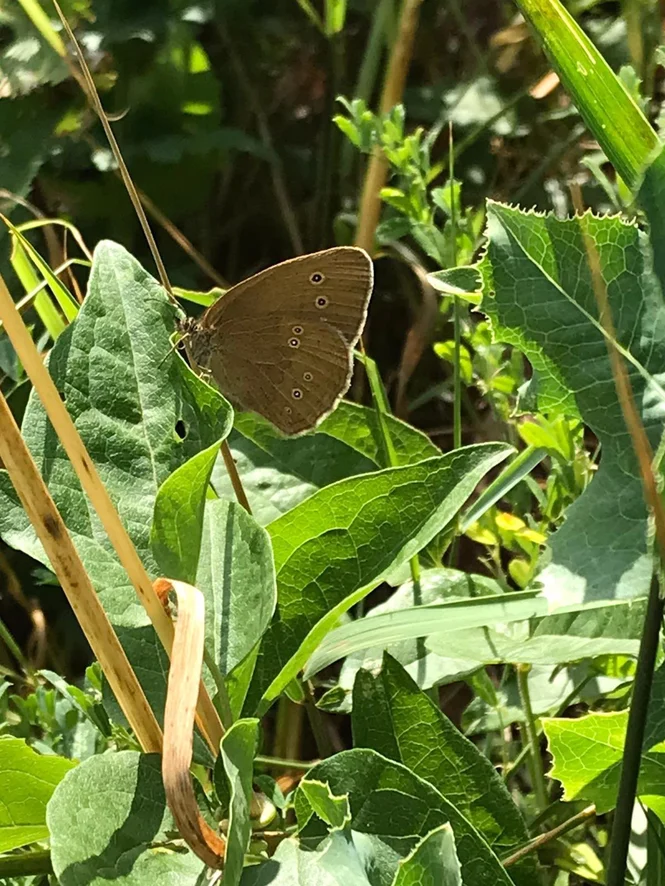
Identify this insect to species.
Aphantopus hyperantus
